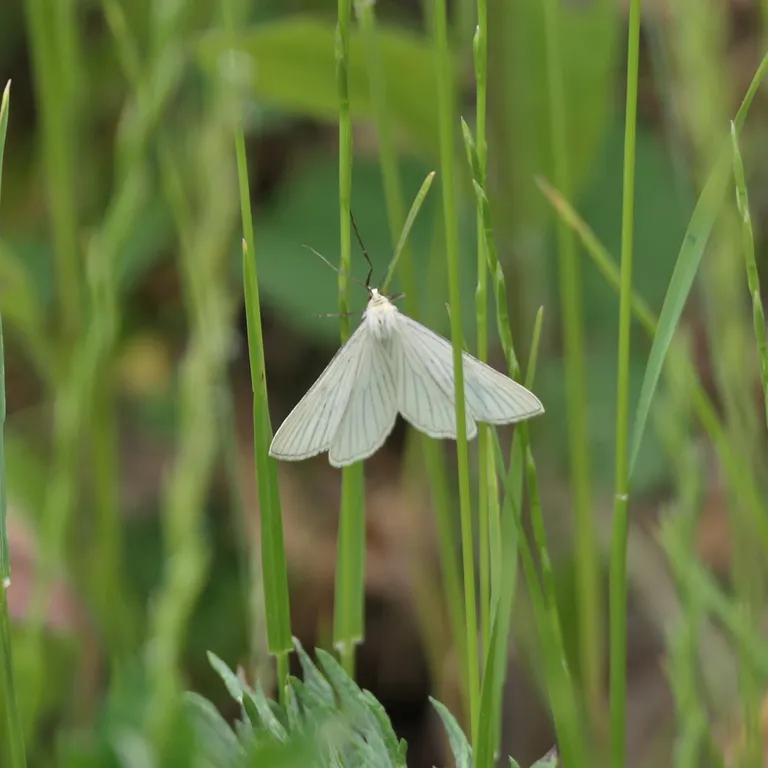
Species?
Siona lineata
